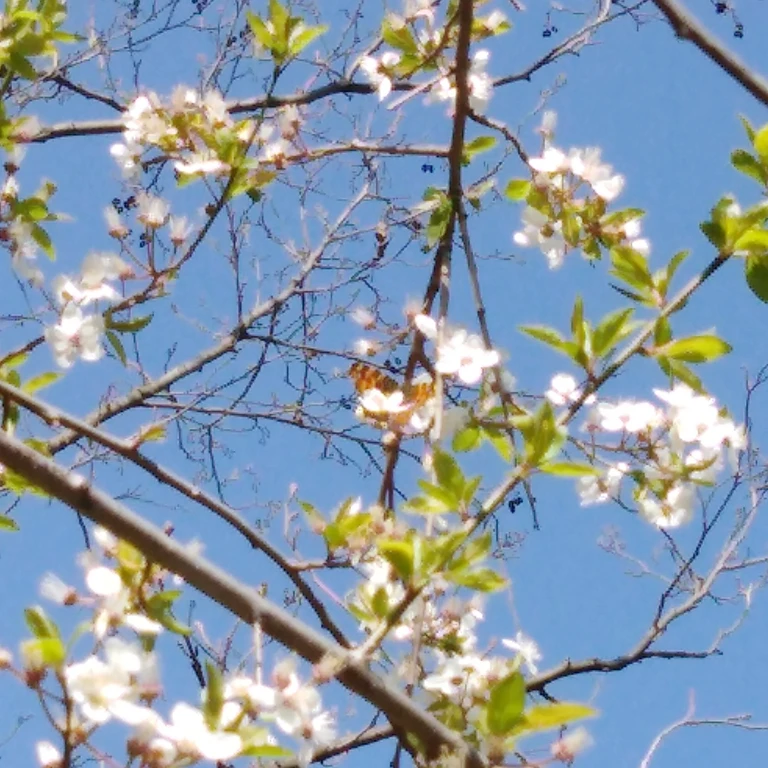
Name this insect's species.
Araschnia levana
